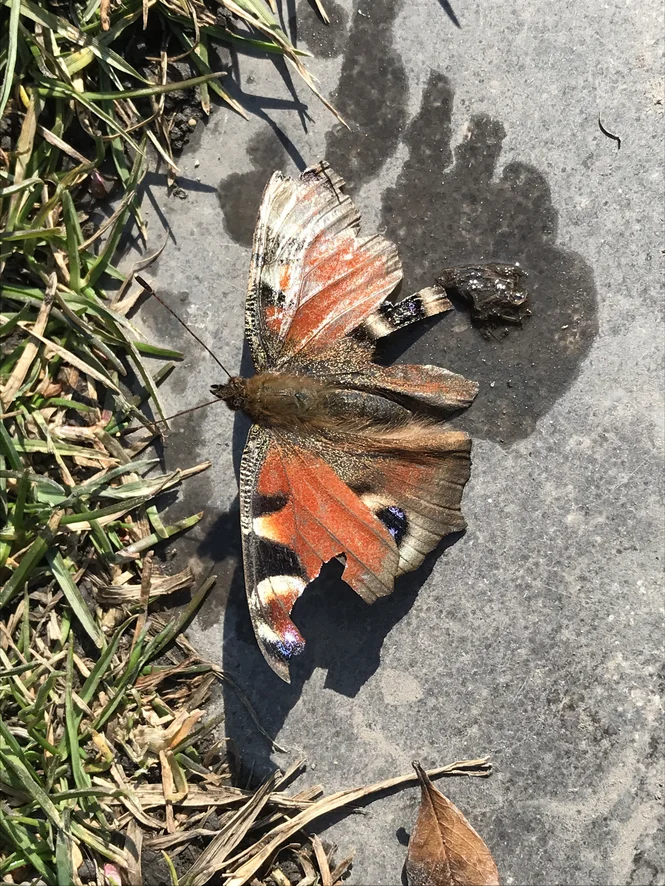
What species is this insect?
Aglais io
